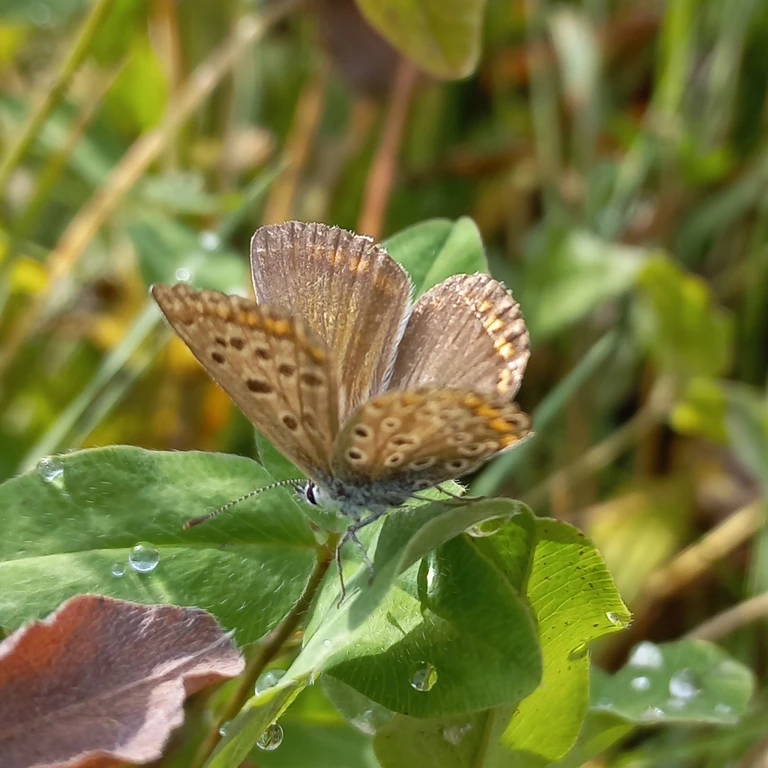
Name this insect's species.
Polyommatus icarus
